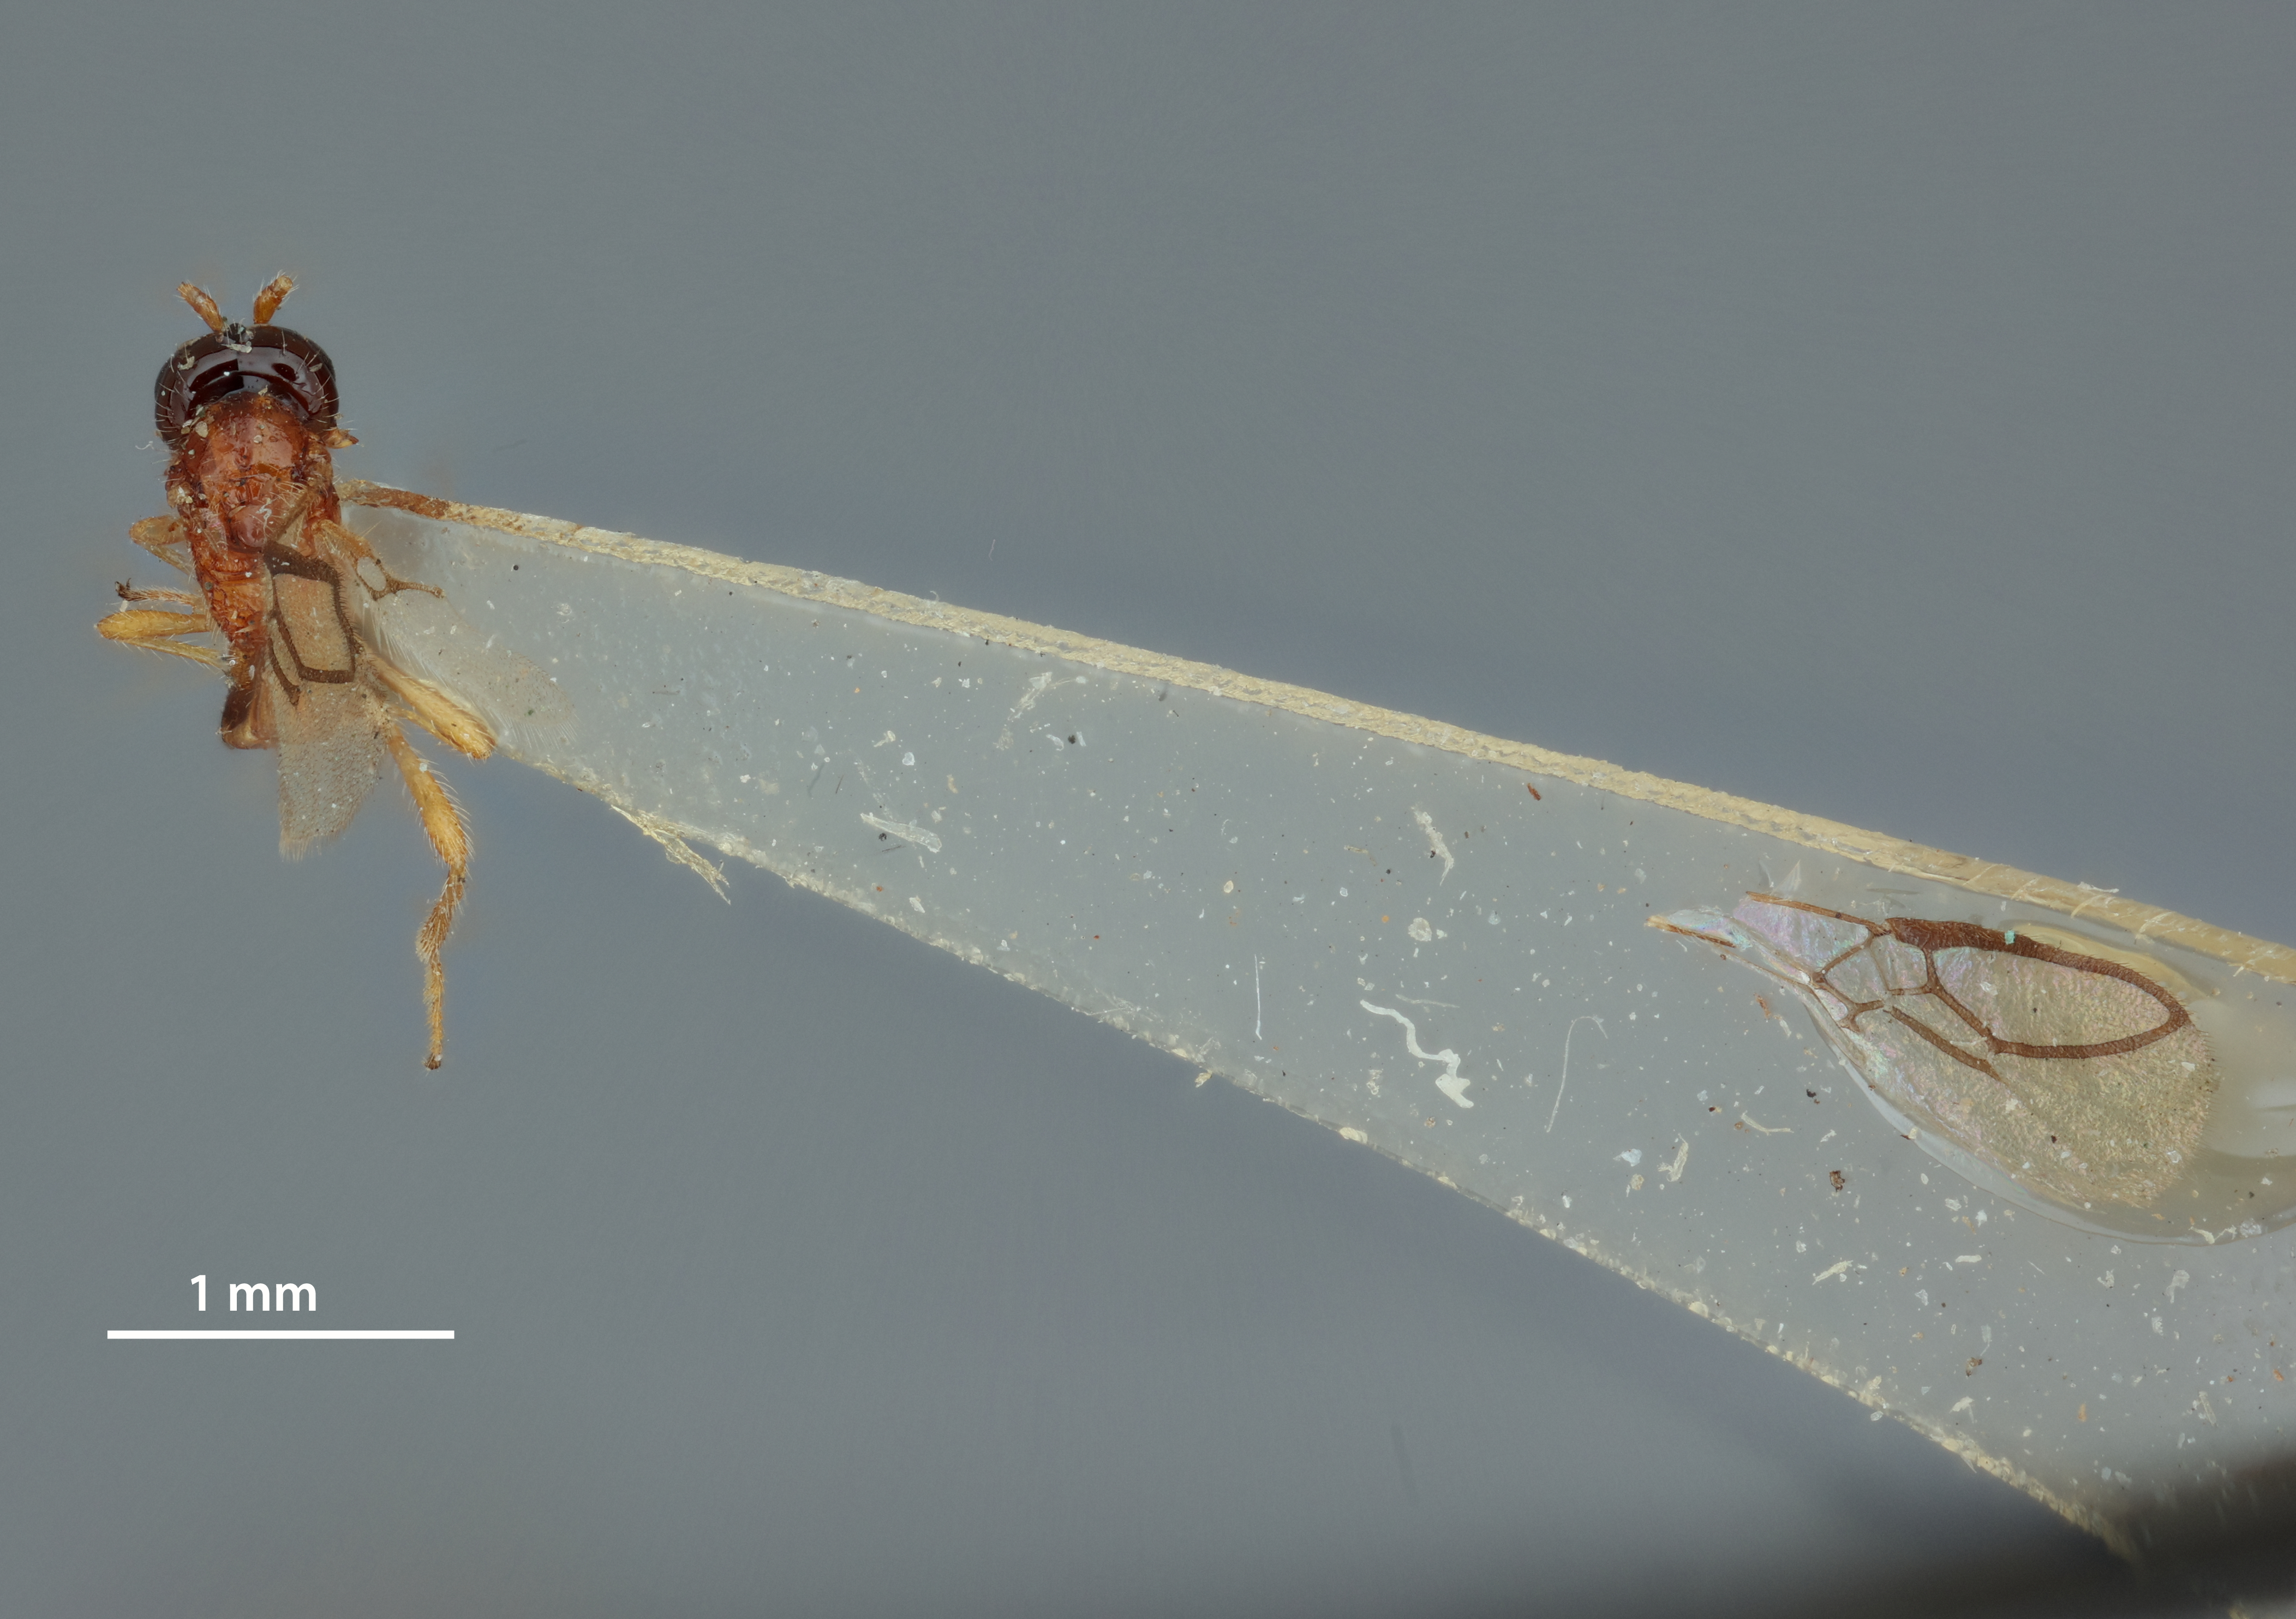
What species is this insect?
Aspilota crassinervis
